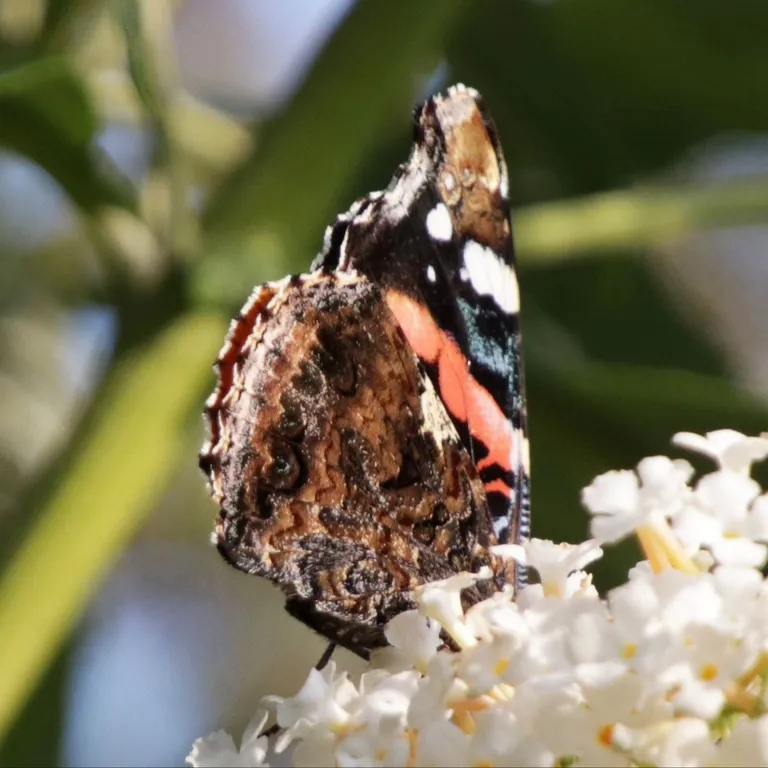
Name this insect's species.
Vanessa atalanta
